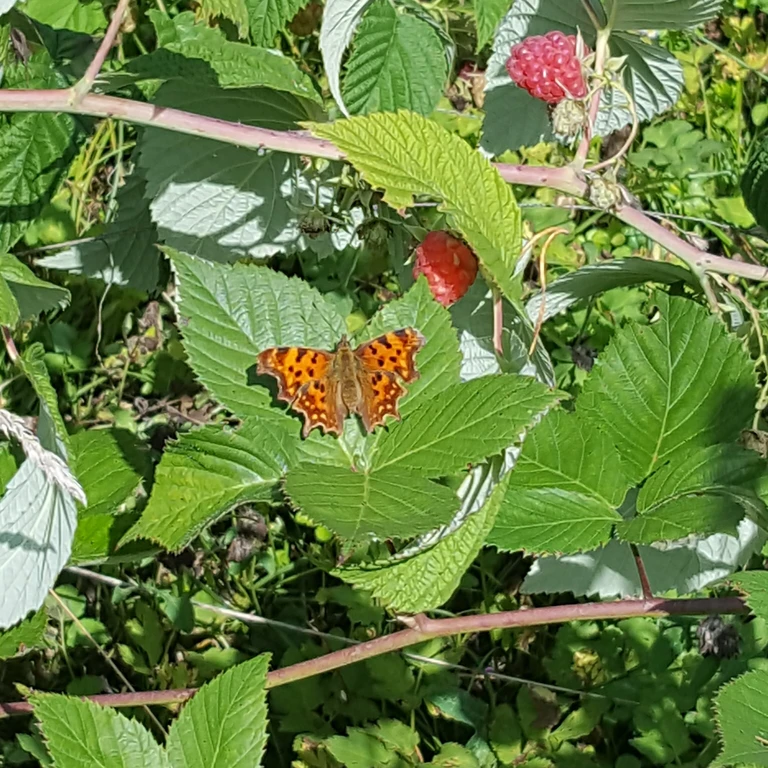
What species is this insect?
Polygonia c-album
